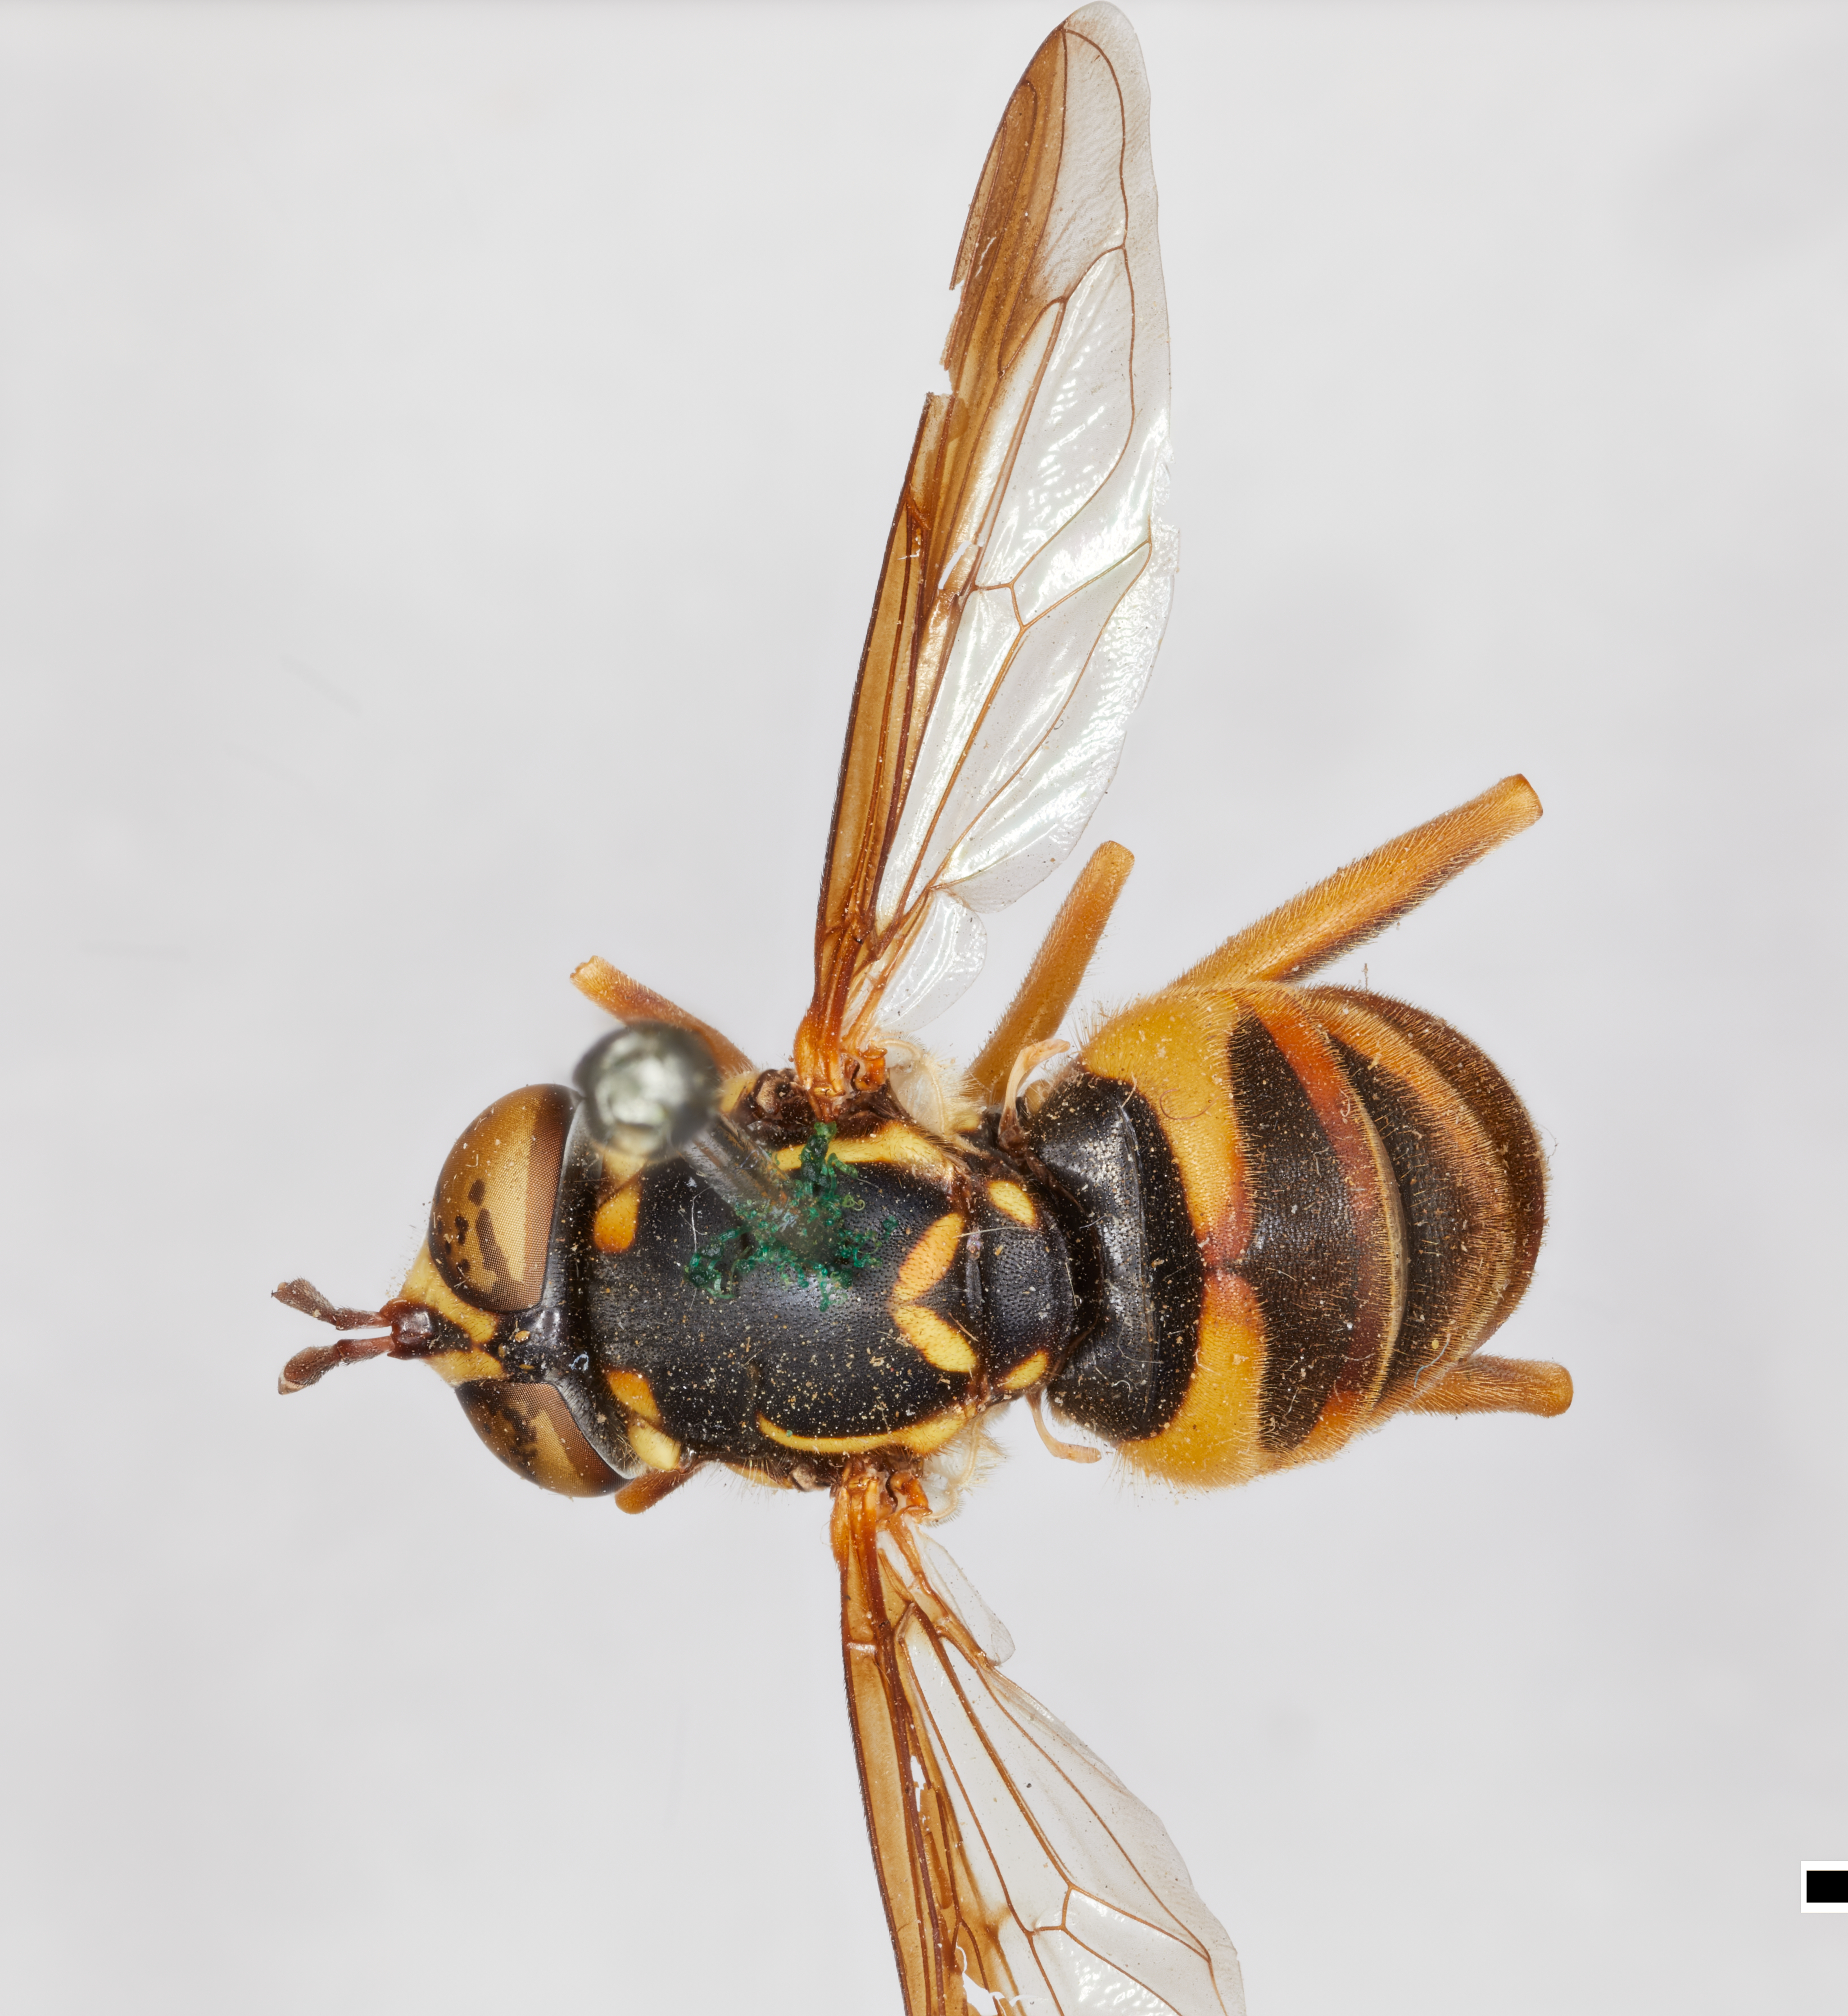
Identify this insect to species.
Spilomyia liturata
